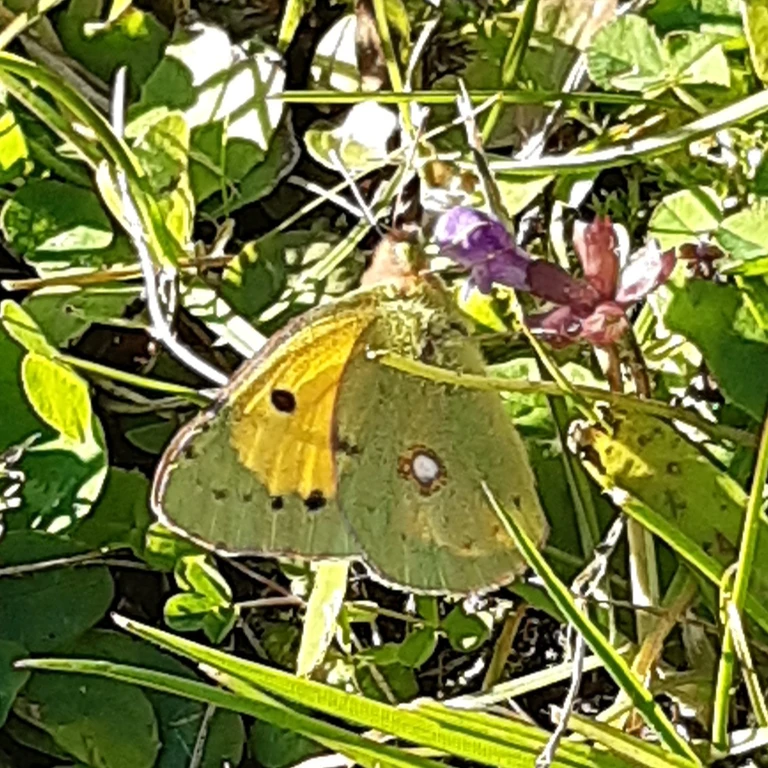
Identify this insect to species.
Colias croceus
